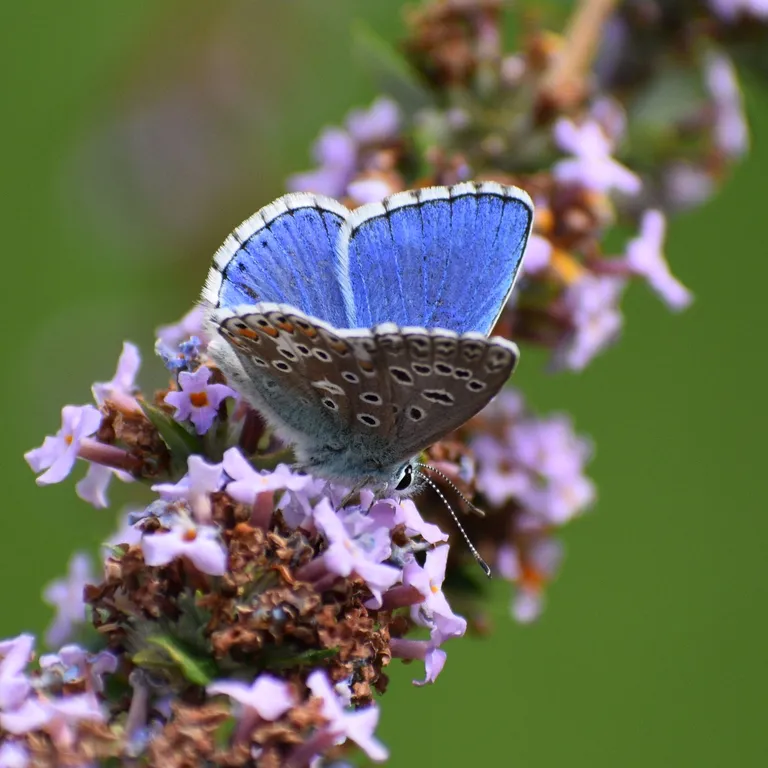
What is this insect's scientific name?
Lysandra bellargus
